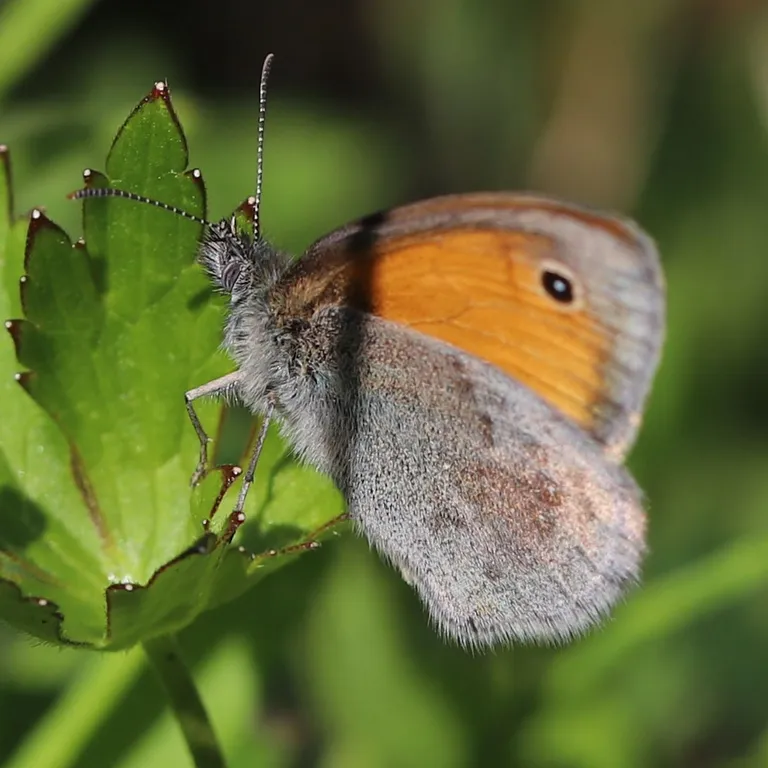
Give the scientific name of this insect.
Coenonympha pamphilus
